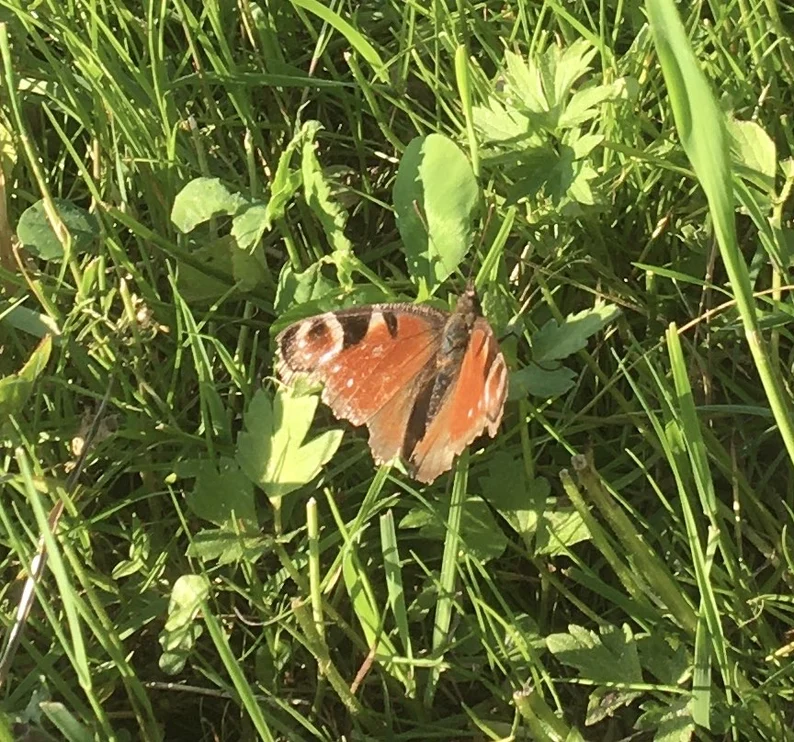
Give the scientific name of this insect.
Aglais io
